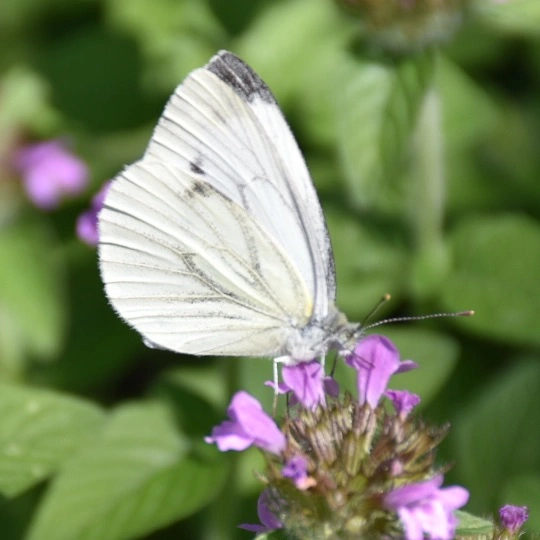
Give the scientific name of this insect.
Pieris napi
